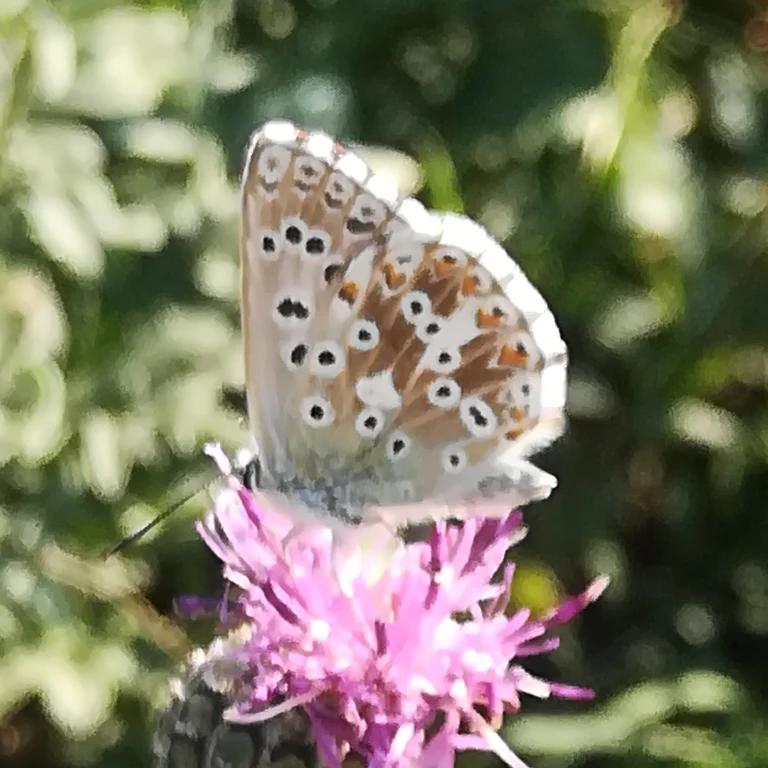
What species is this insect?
Lysandra coridon
